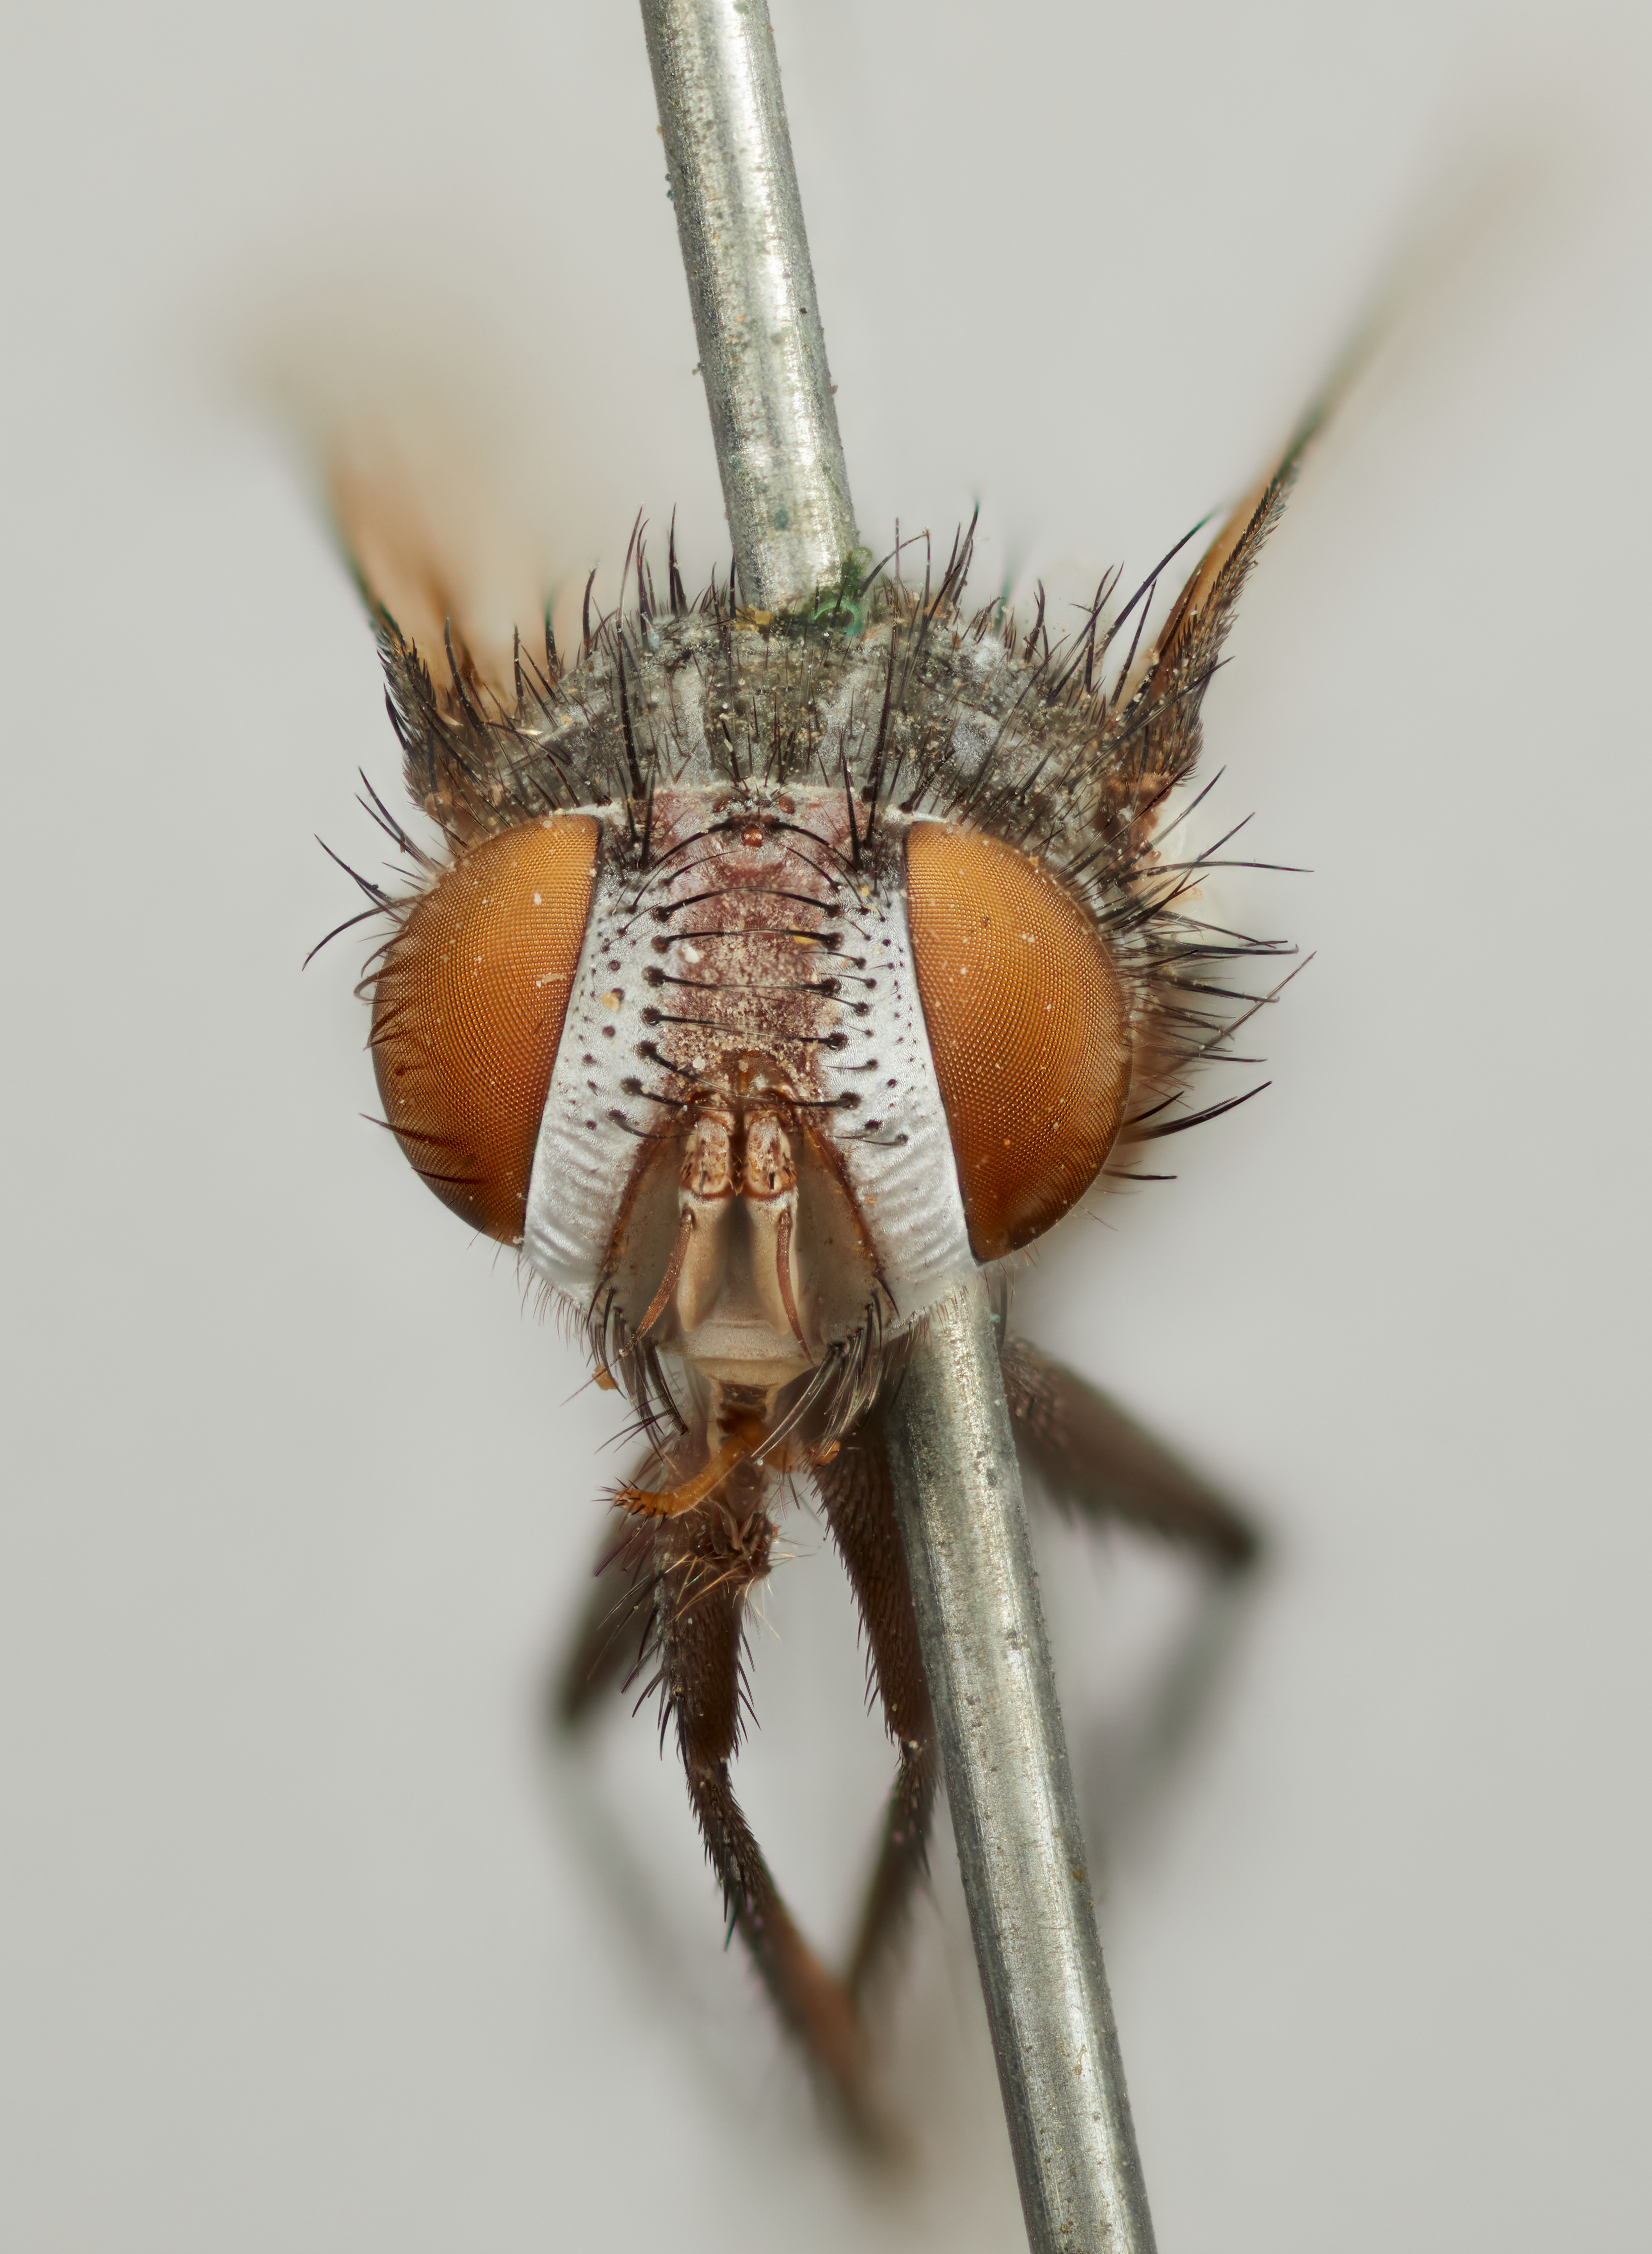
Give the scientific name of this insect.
Zizyphomyia celer
